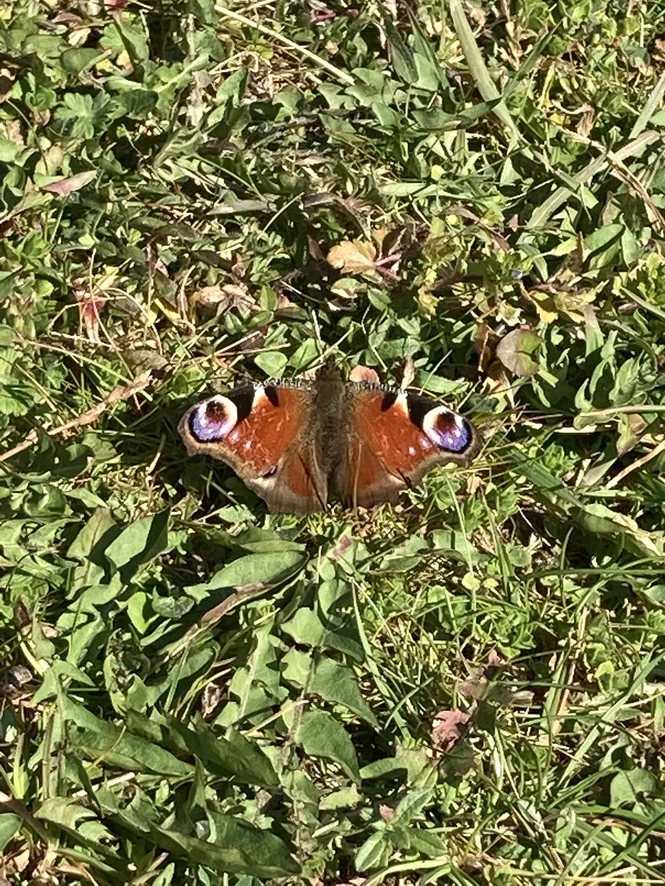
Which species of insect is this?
Aglais io
